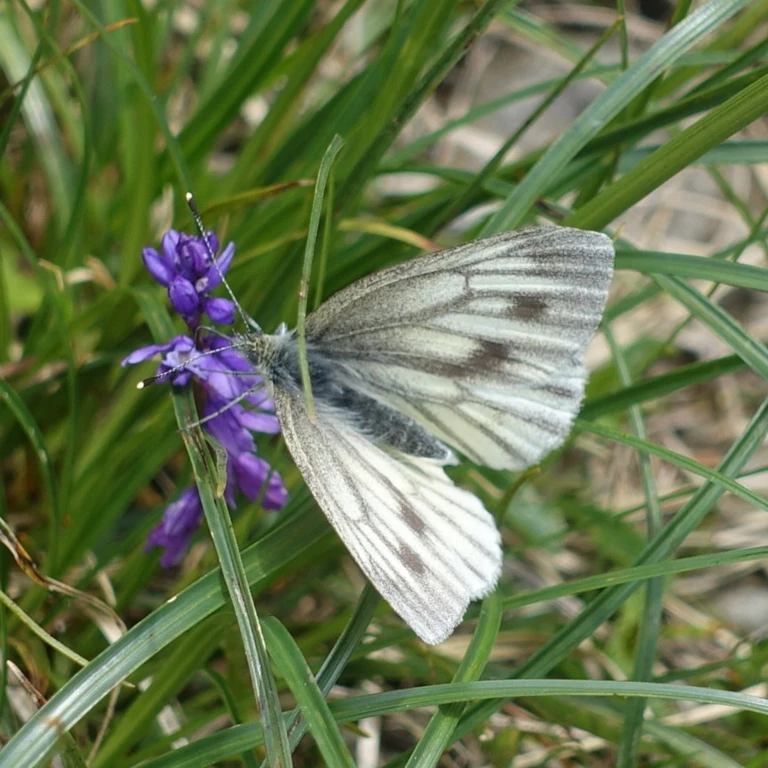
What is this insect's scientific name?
Pieris bryoniae
